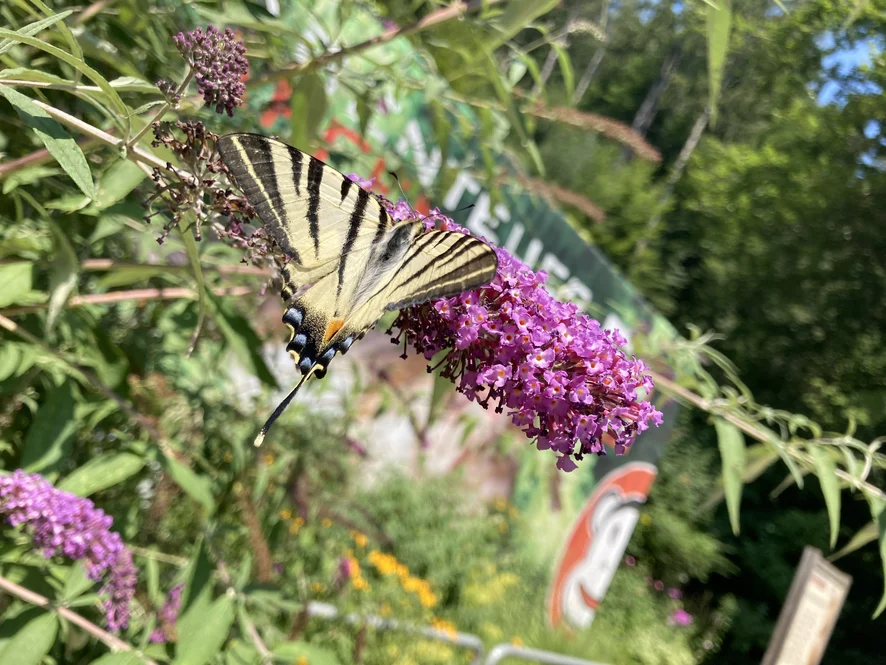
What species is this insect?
Iphiclides podalirius
